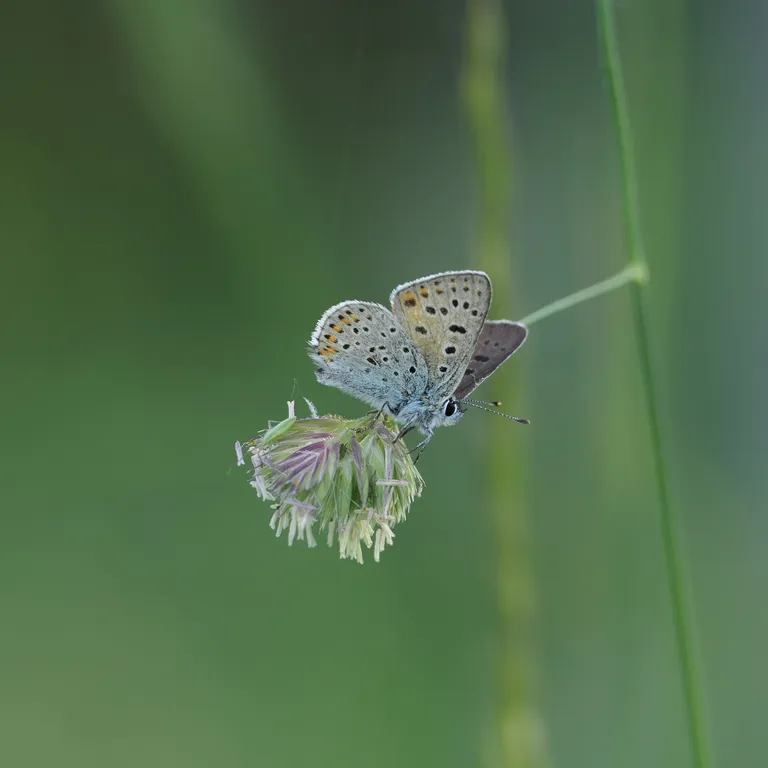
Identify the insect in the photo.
Lycaena tityrus (also Loweia tityrus)
